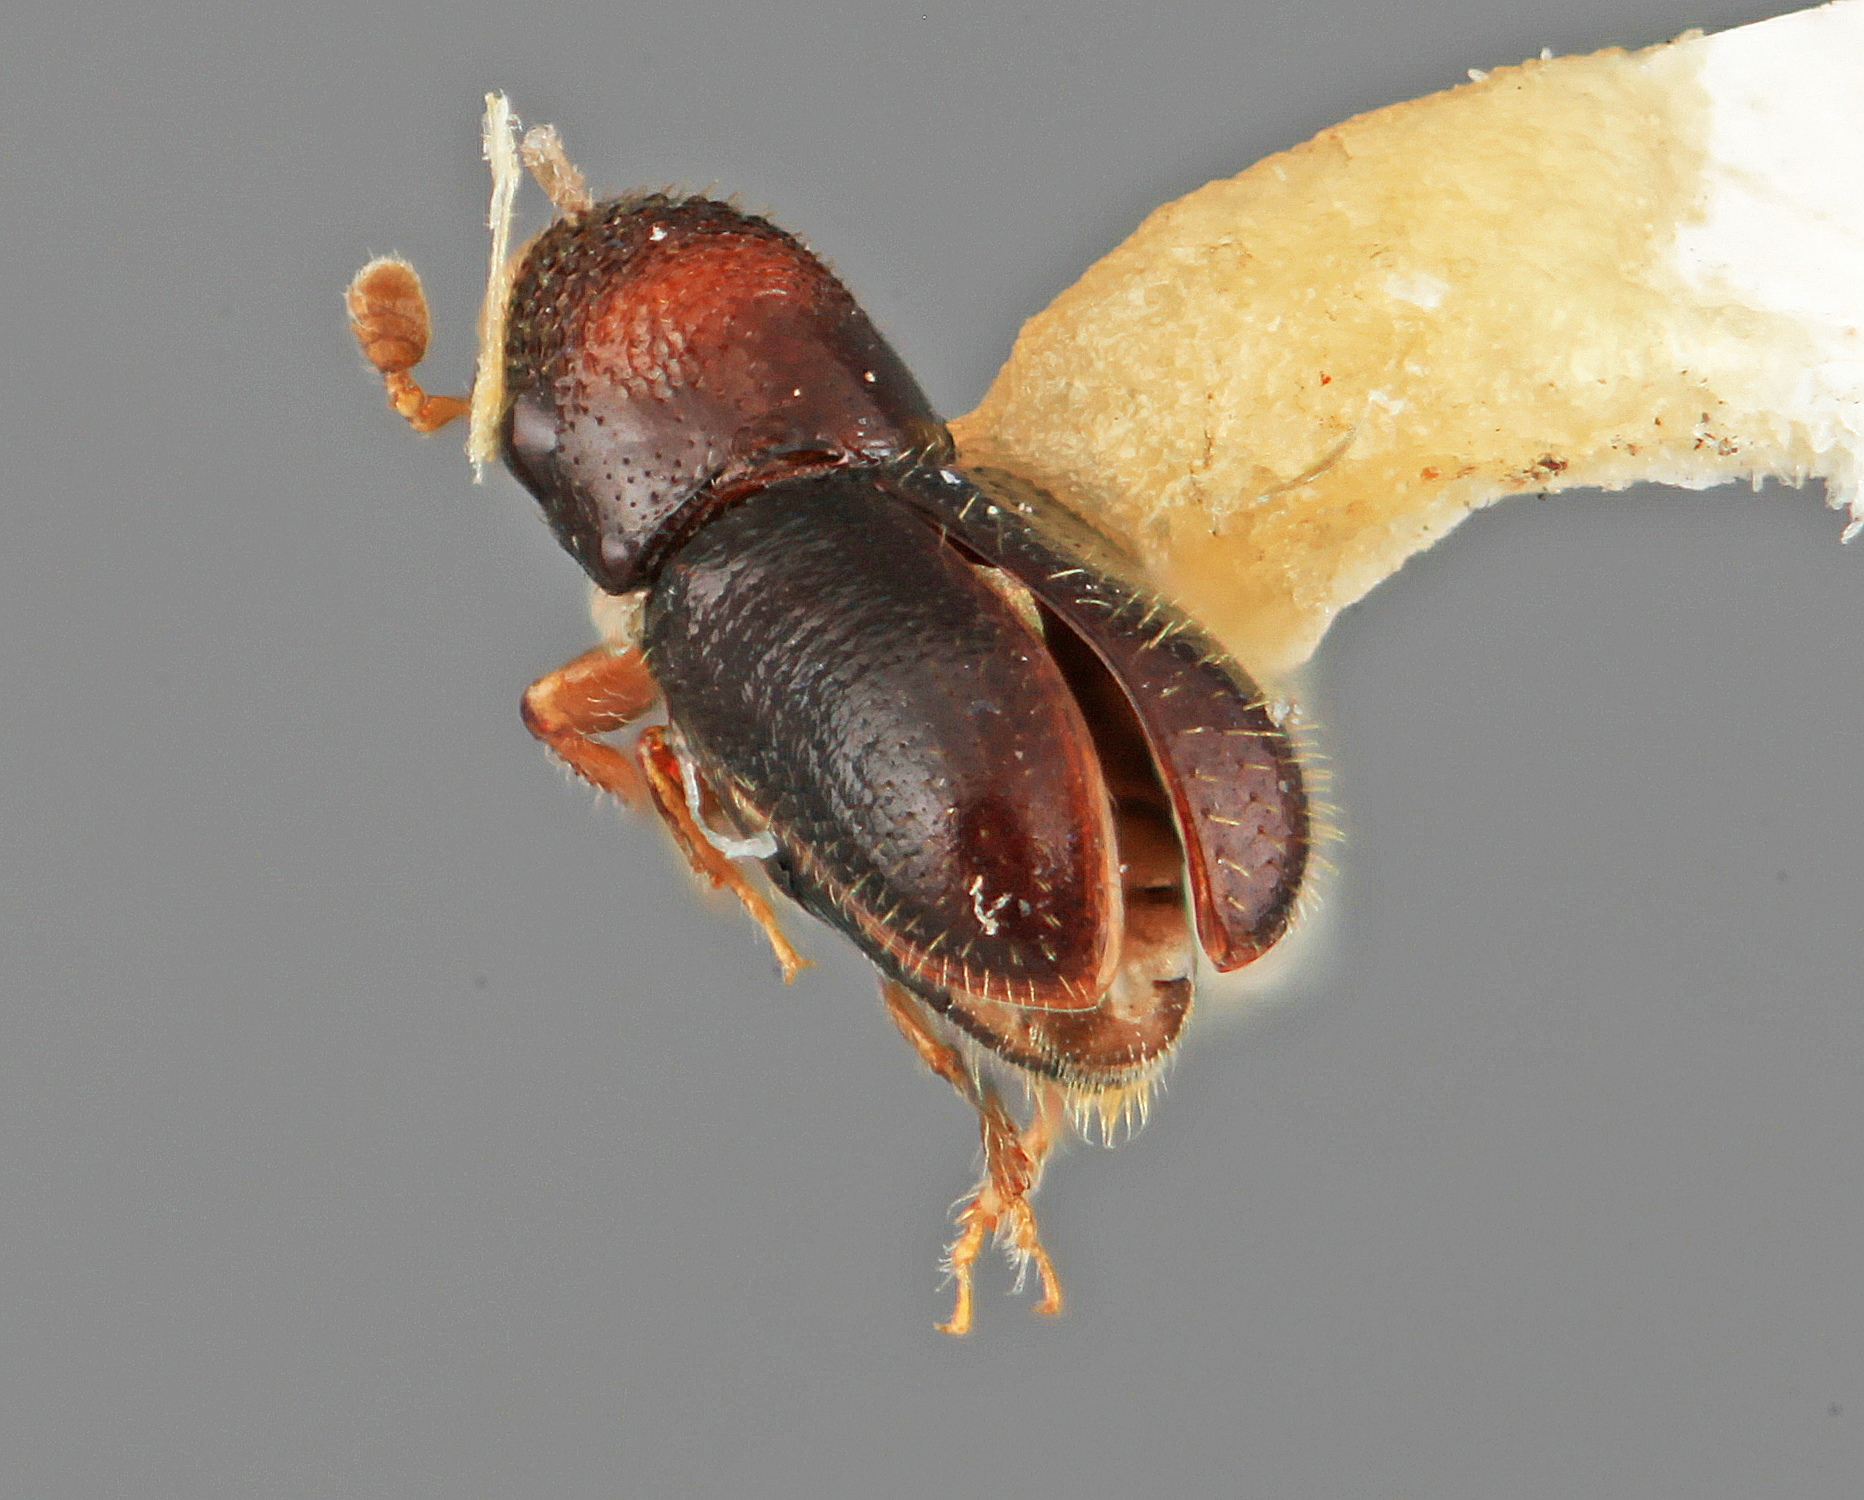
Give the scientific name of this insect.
Pseudopityophthorus hondurensis
